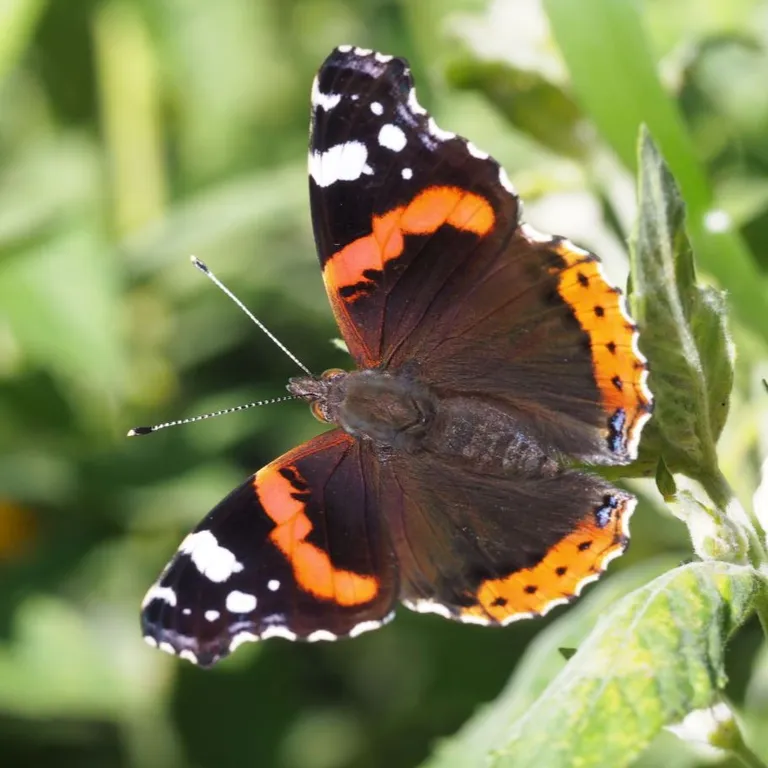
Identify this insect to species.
Vanessa atalanta
